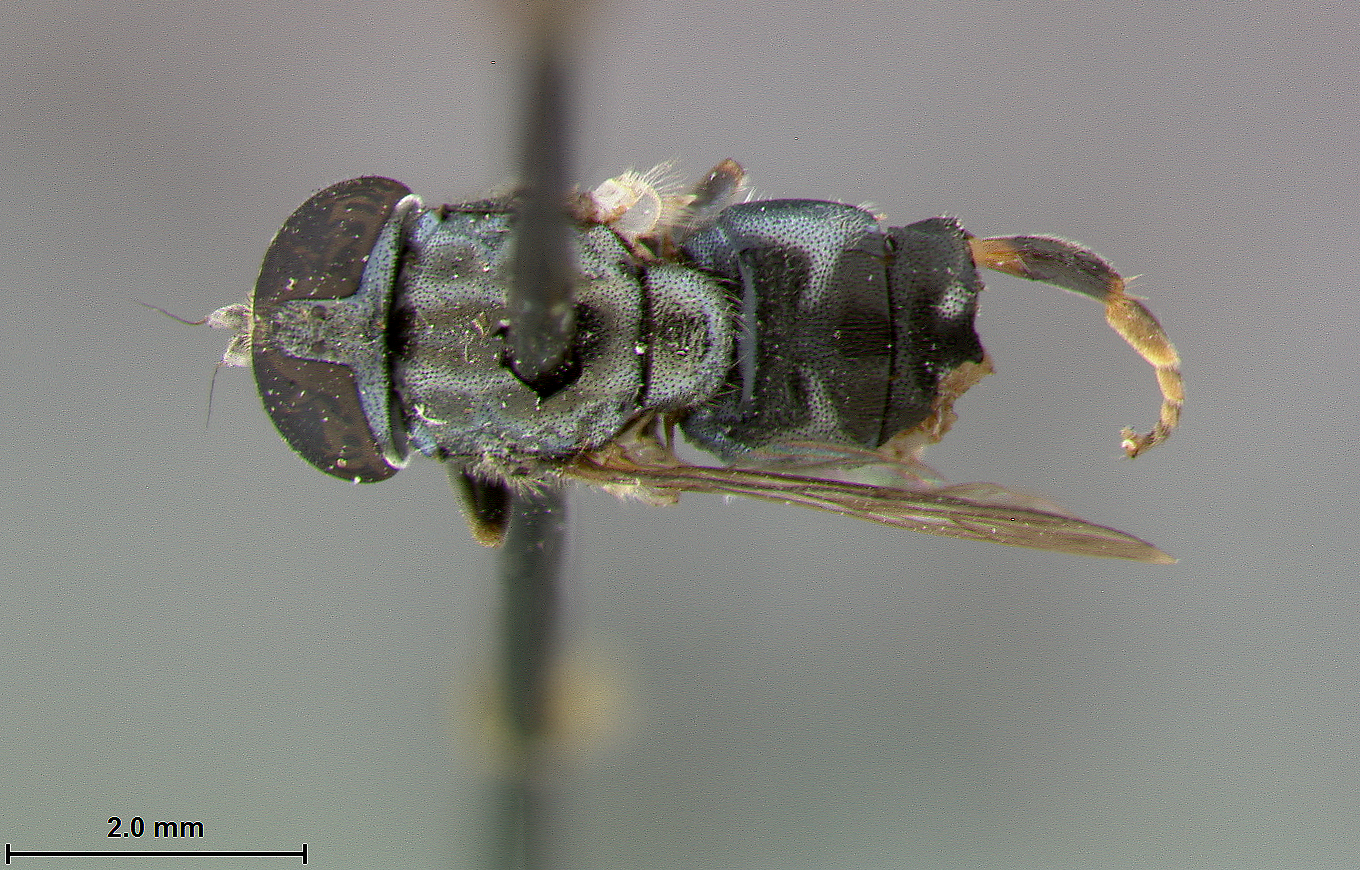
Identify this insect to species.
Microxylota robii
